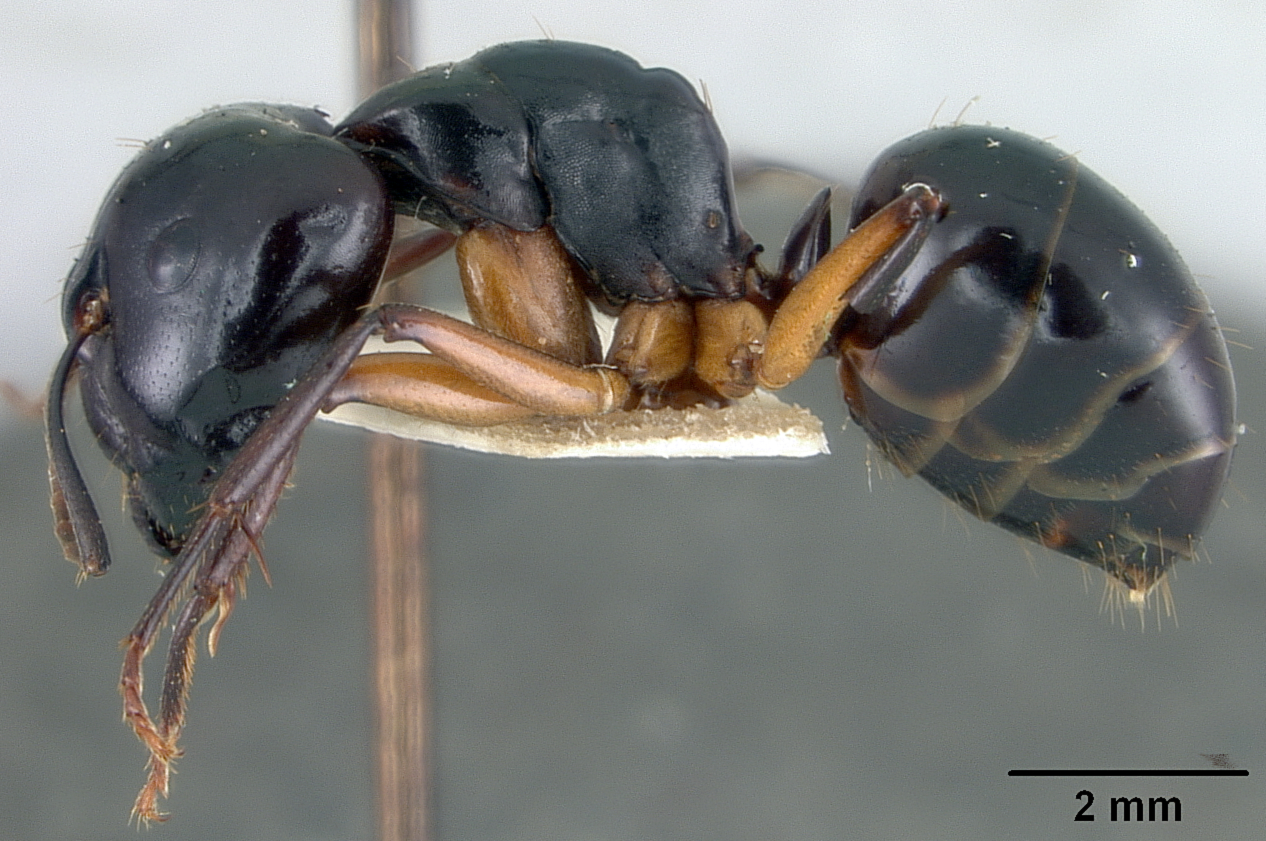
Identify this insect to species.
Camponotus tumidus
